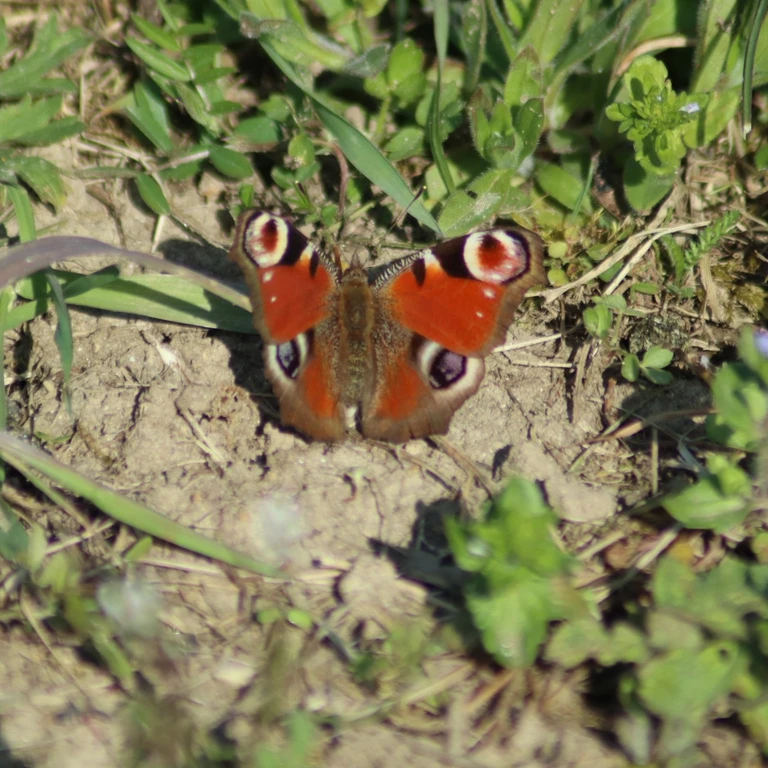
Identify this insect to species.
Aglais io
